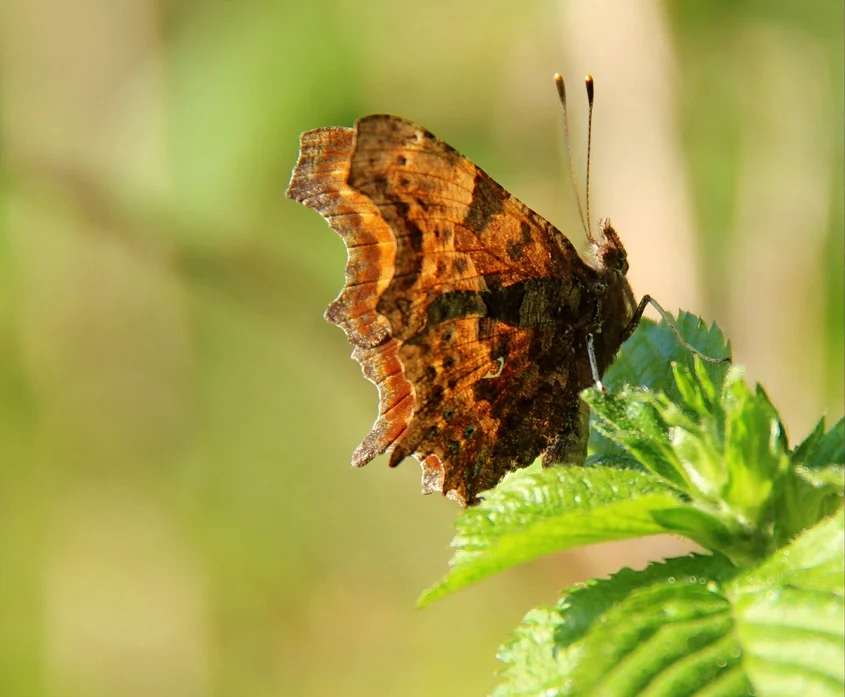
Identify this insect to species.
Polygonia c-album
